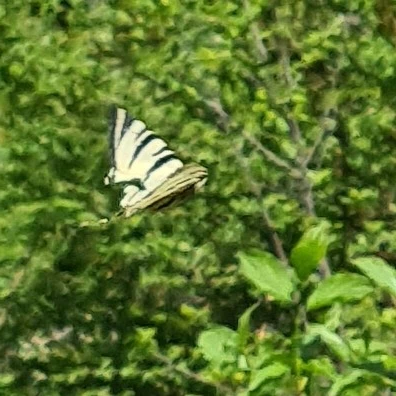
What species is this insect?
Iphiclides podalirius
